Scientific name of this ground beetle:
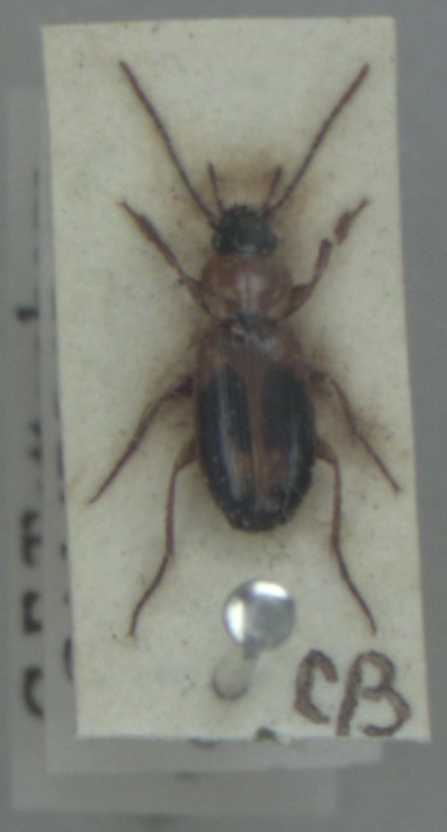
Badister bullatus
